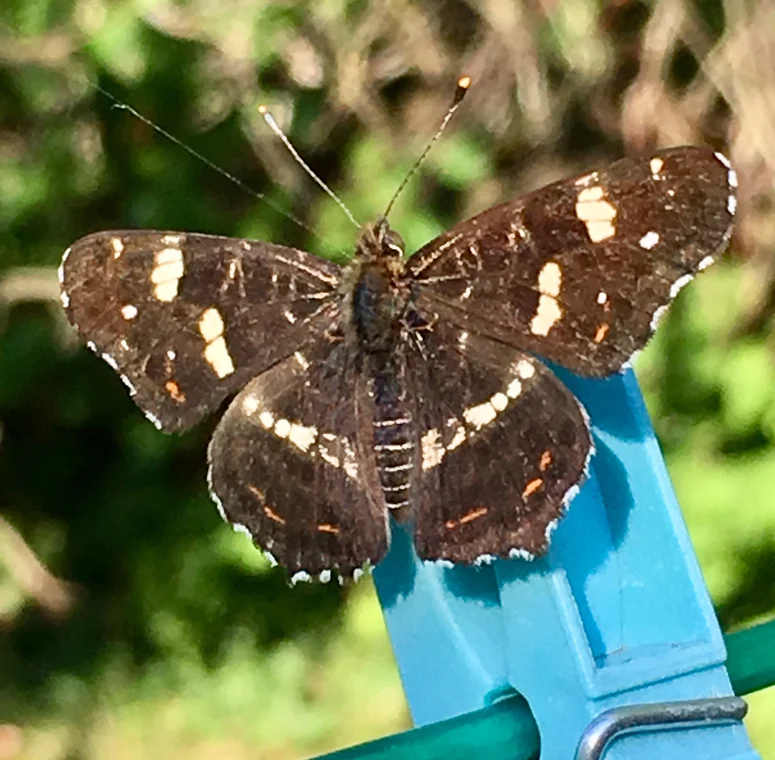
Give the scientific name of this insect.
Araschnia levana
